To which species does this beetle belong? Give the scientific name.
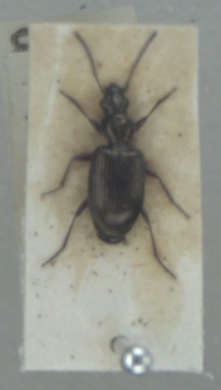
Bembidion punctulatum
